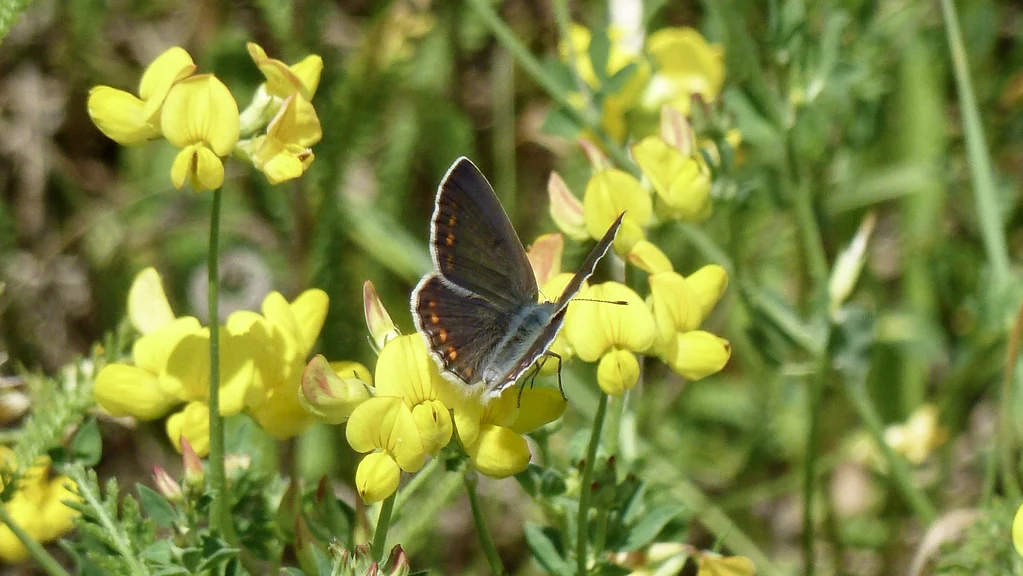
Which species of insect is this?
Polyommatus icarus
